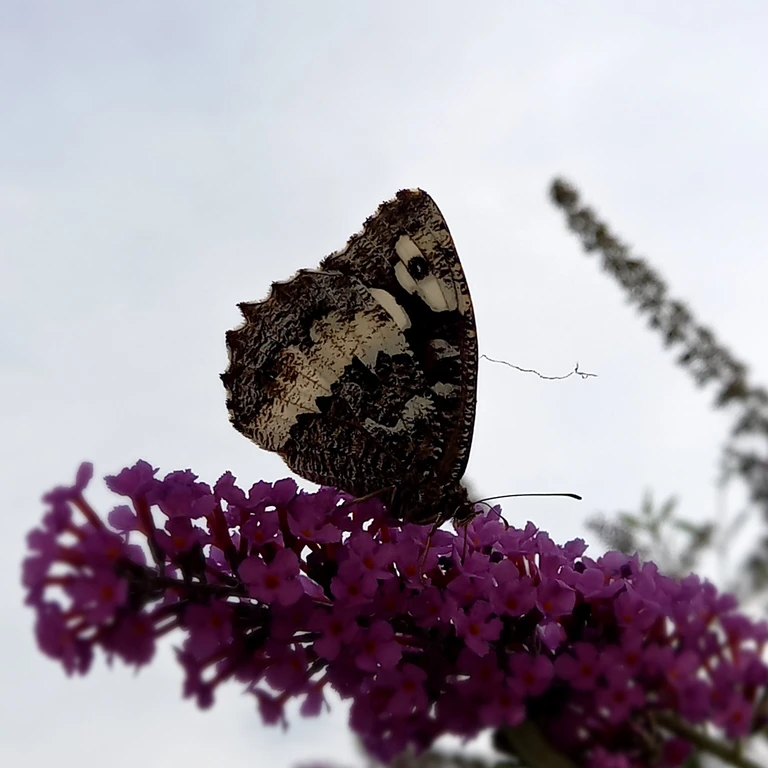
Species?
Brintesia circe
